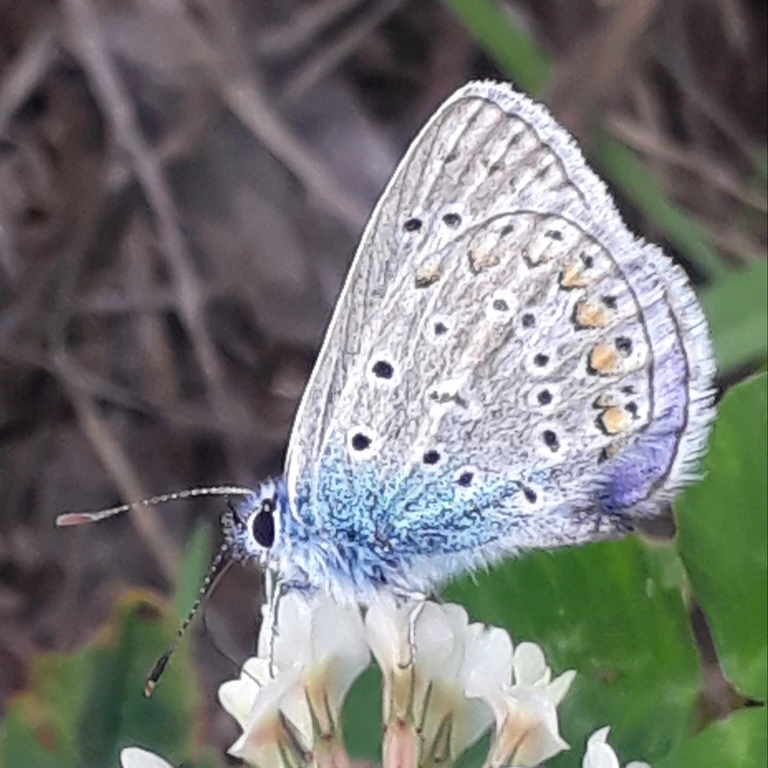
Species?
Polyommatus icarus
